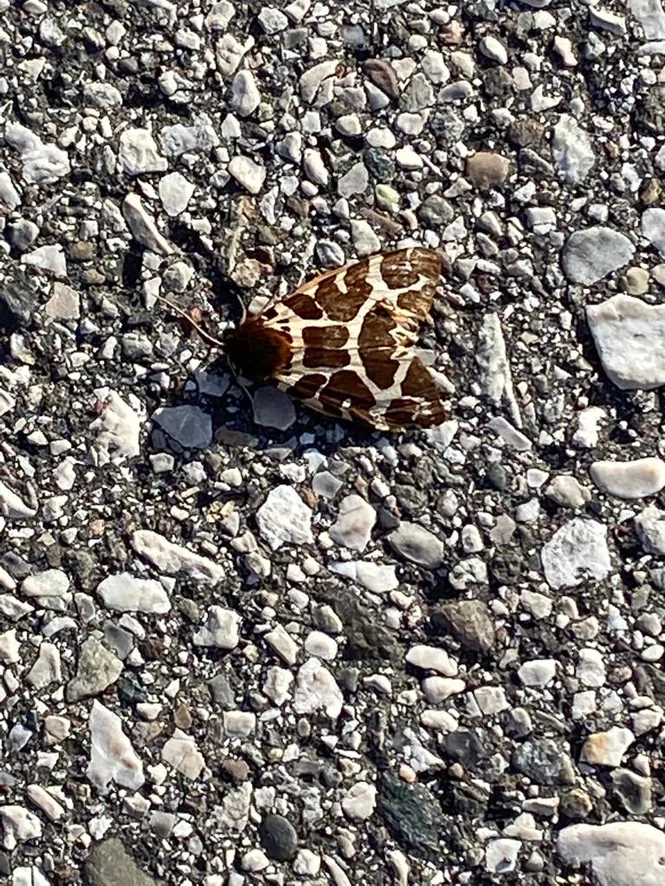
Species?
Arctia caja
